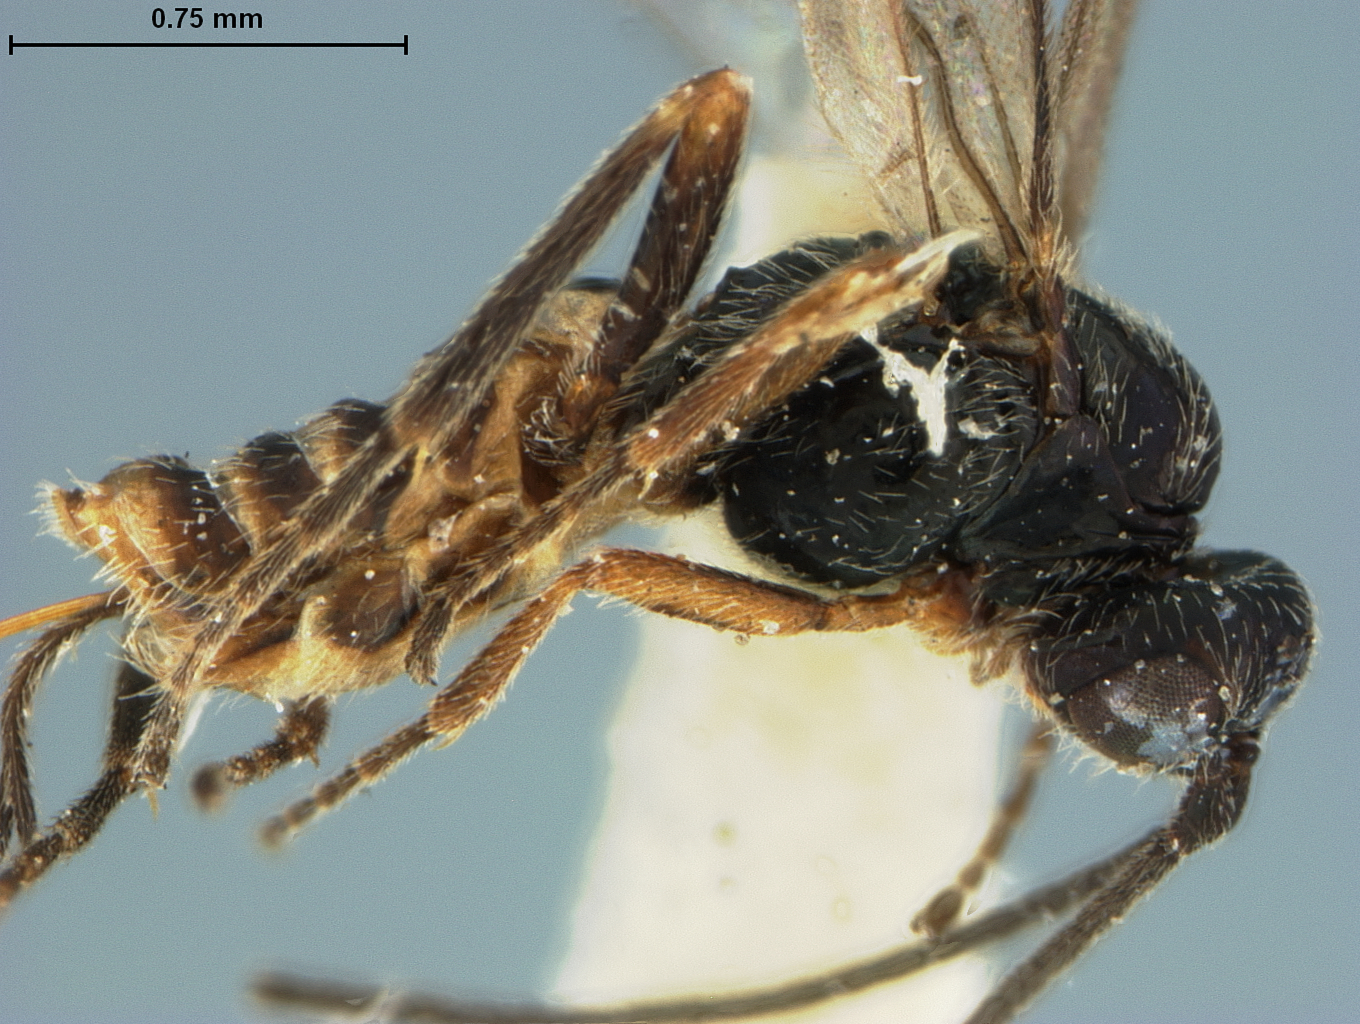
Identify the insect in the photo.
Bracon melanaspis
